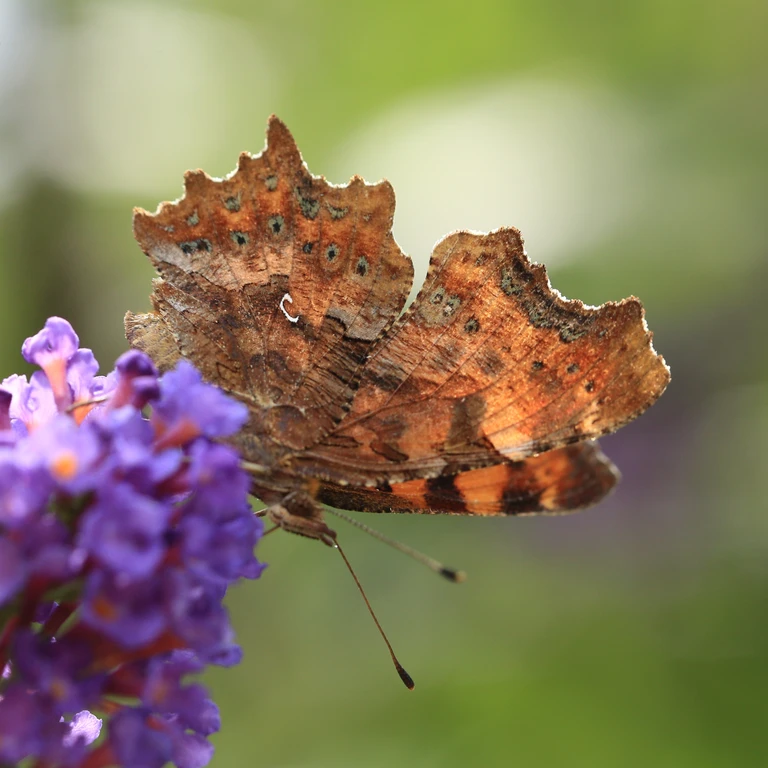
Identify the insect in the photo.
Polygonia c-album
